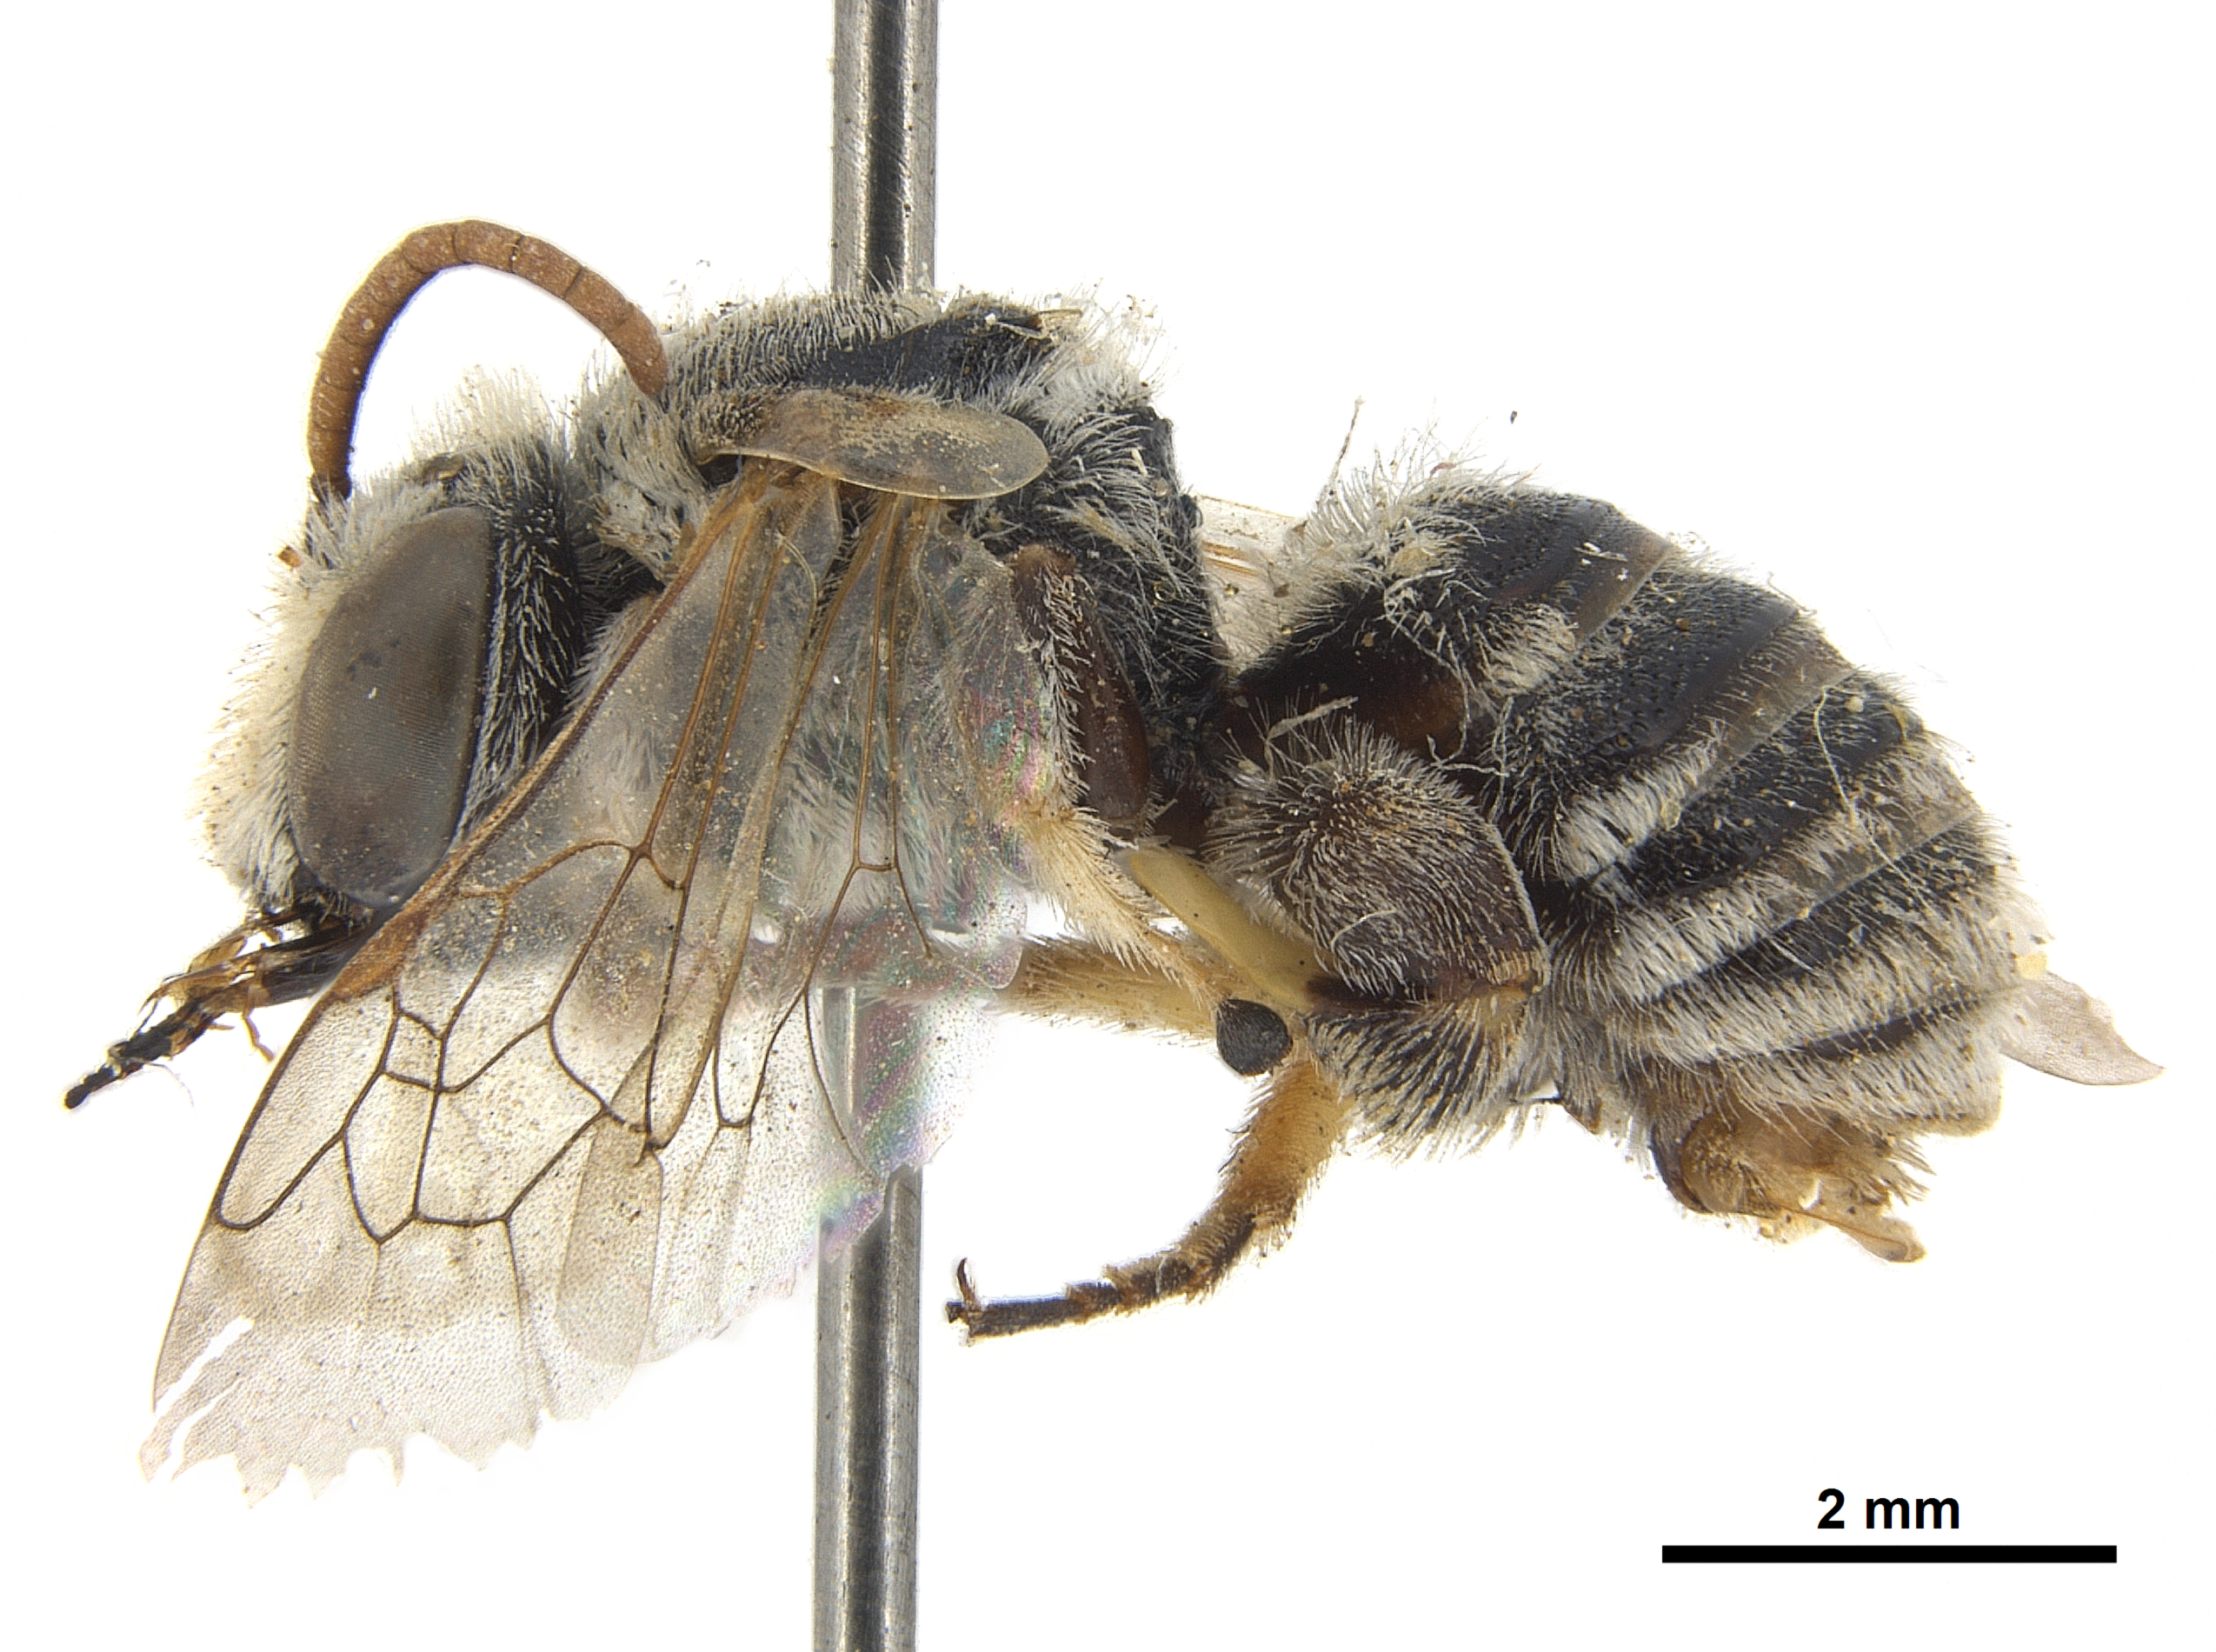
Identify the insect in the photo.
Pseudapis armata
